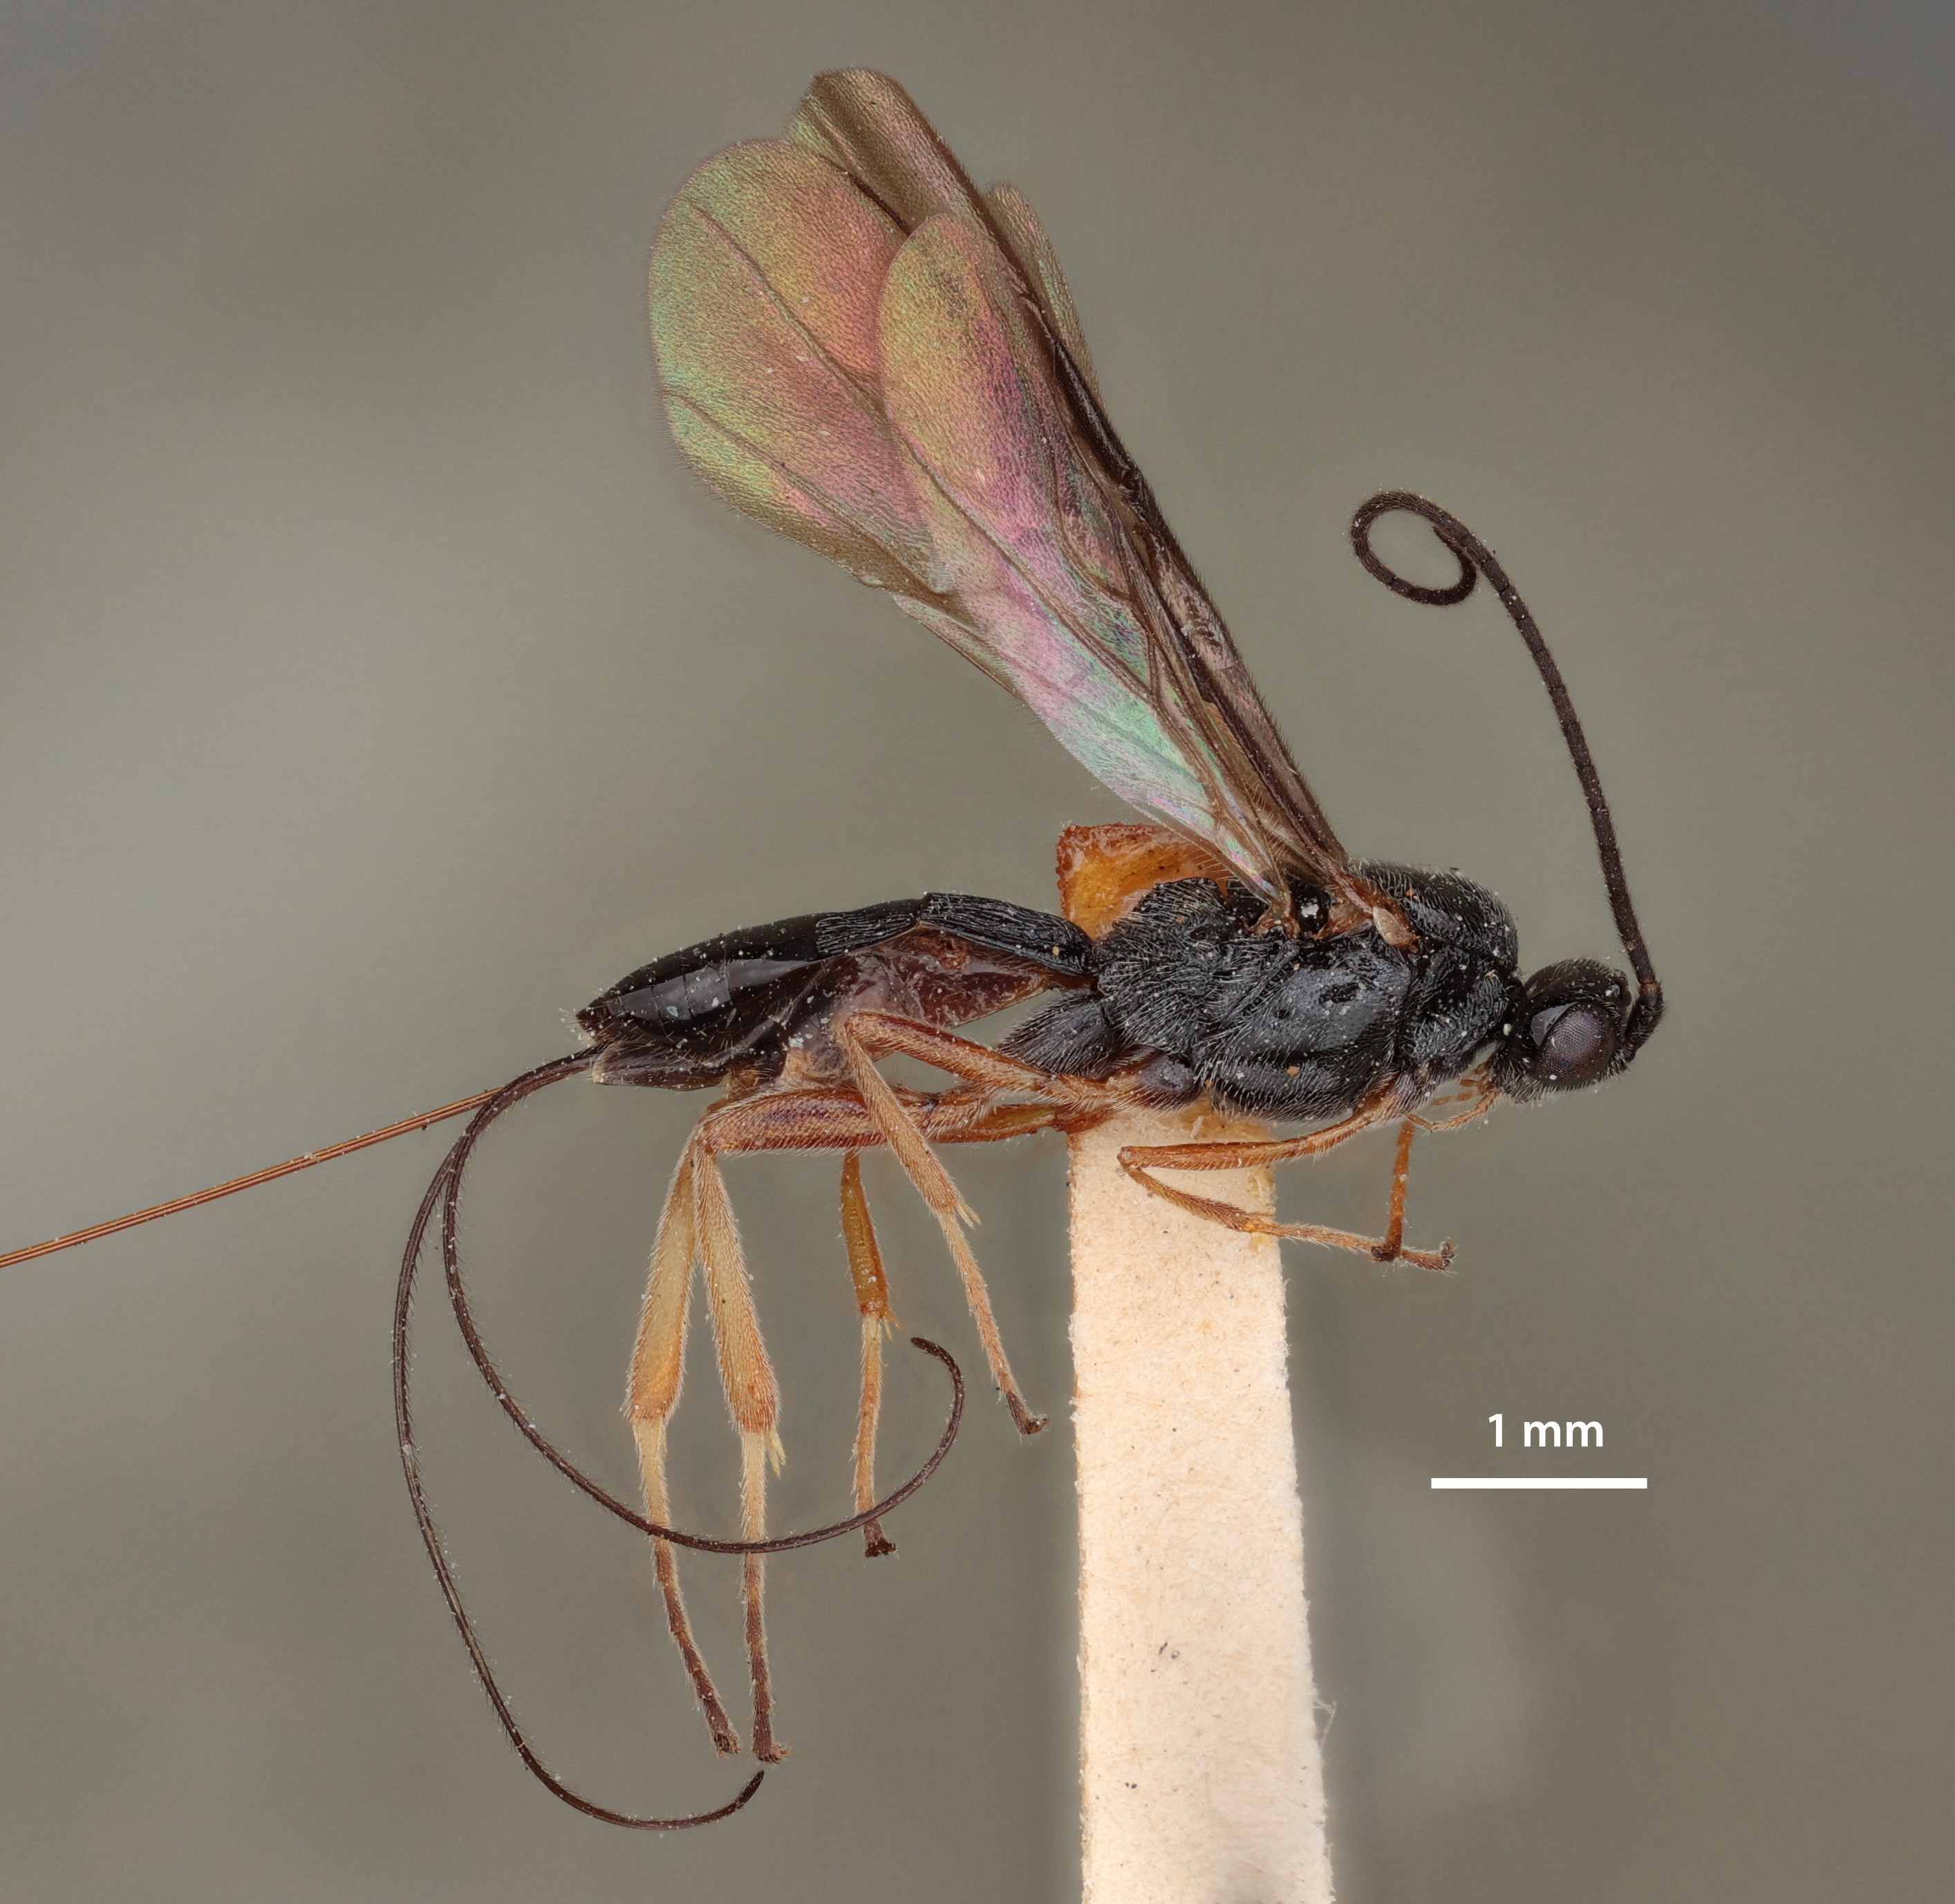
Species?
Agatha punctatovertex
